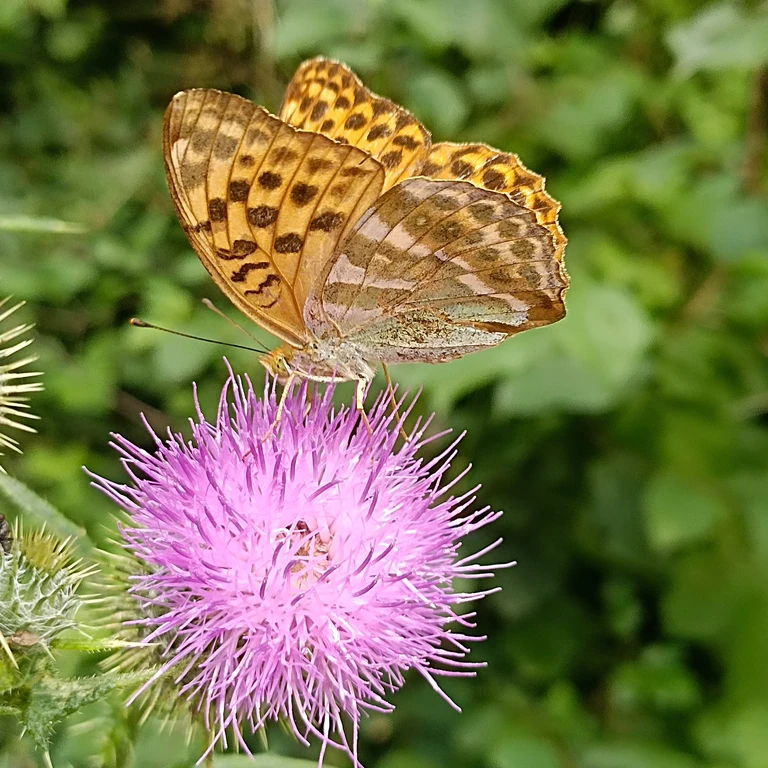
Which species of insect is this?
Argynnis paphia
